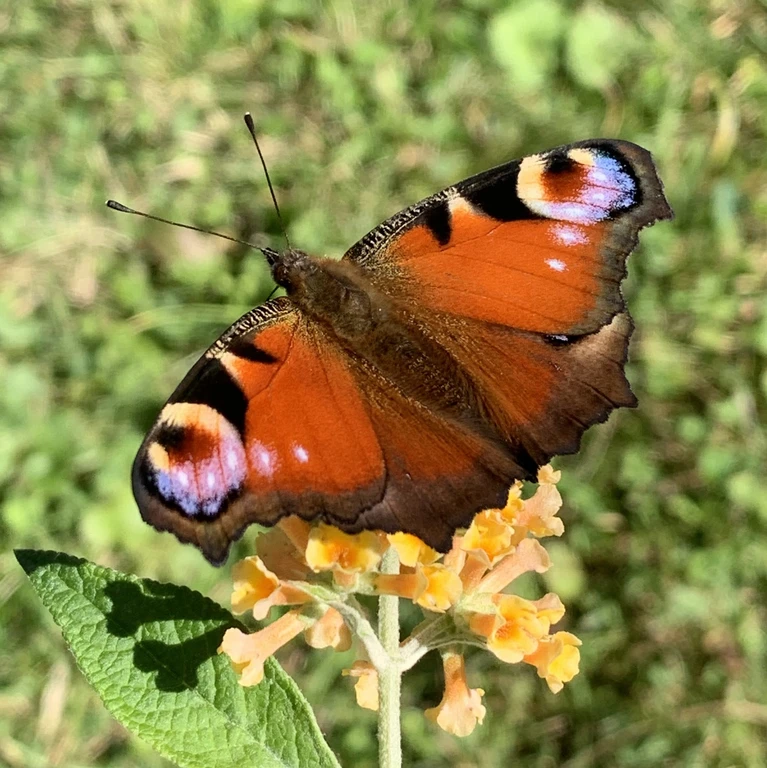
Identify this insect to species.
Aglais io
